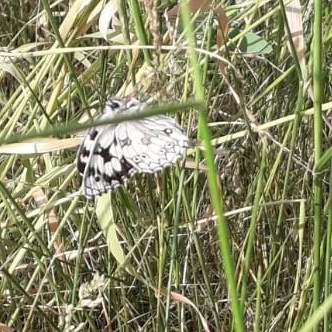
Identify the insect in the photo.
Melanargia galathea
